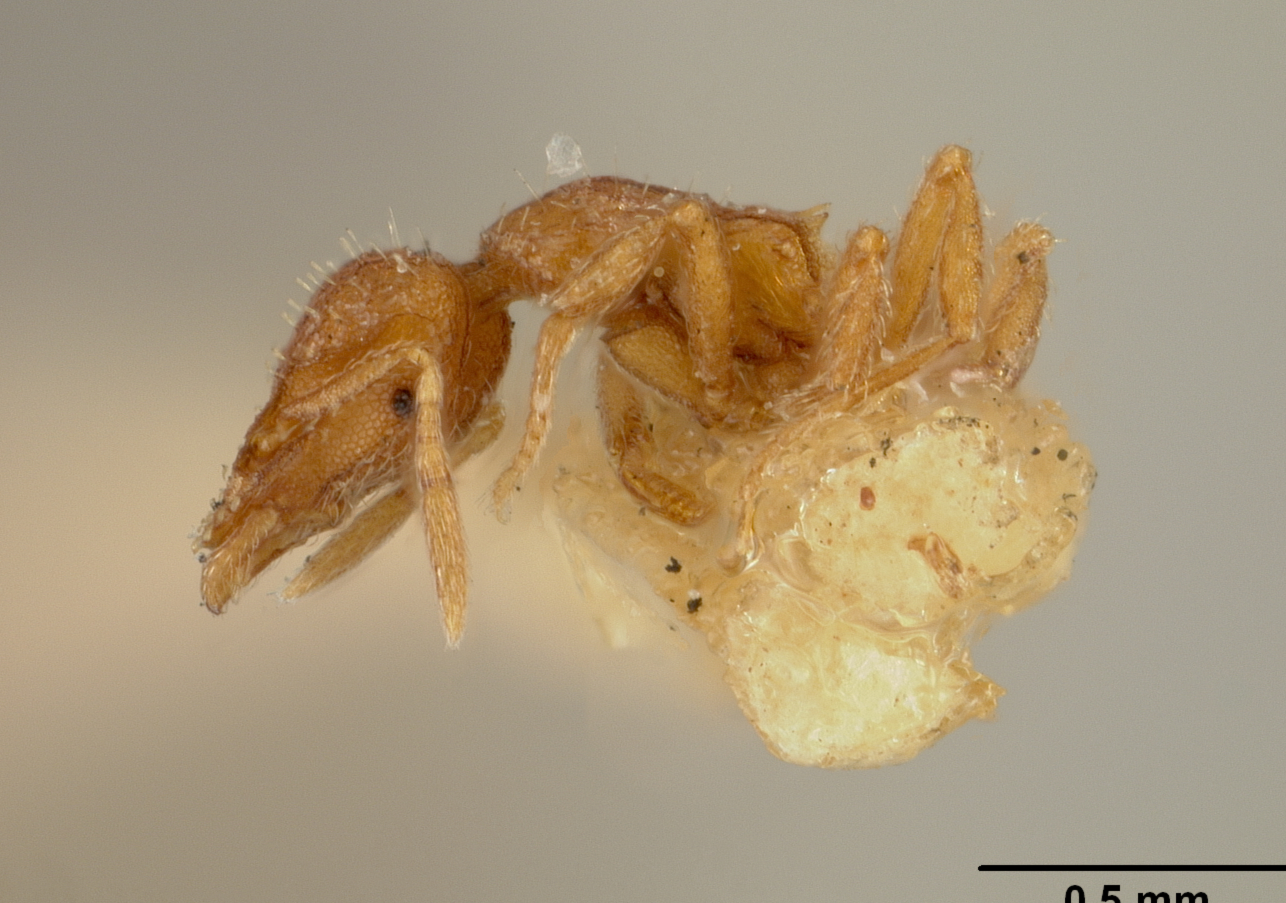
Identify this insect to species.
Strumigenys sculpturata
